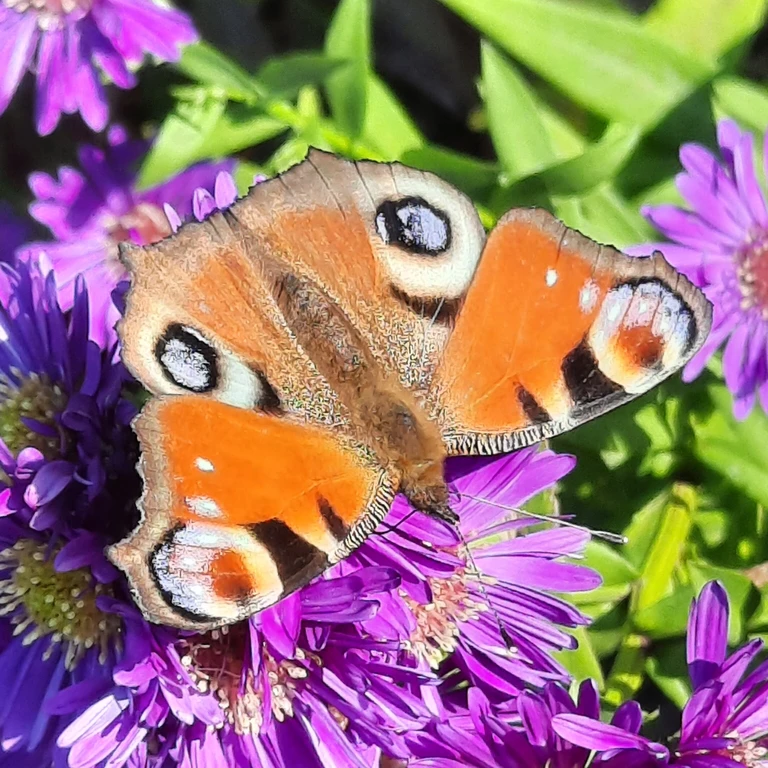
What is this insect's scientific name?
Aglais io
